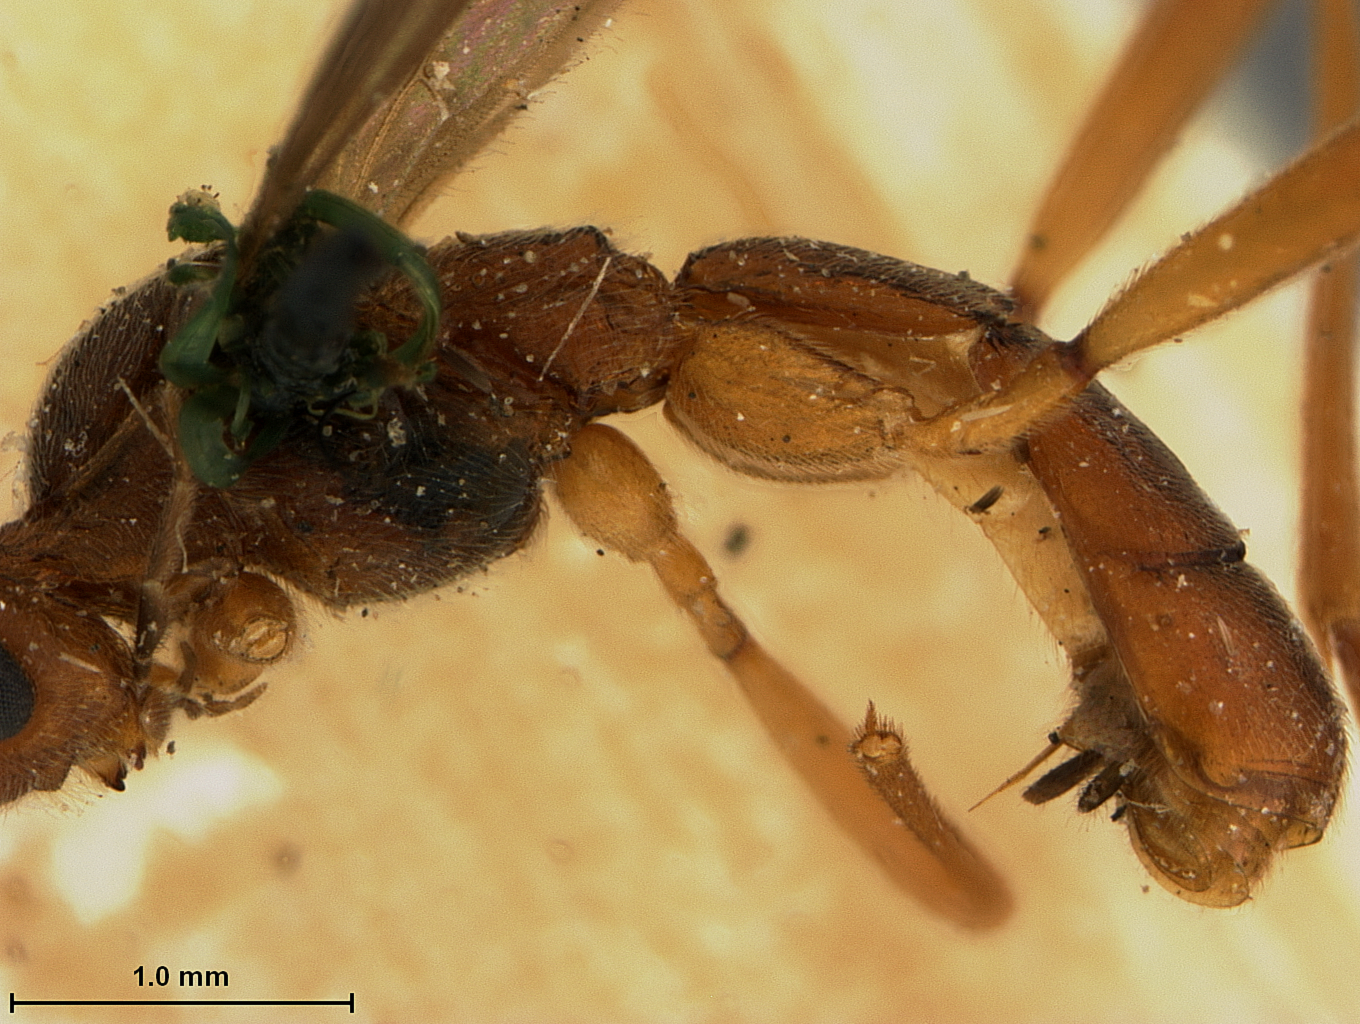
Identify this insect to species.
Heterogamus fasciatipennis
